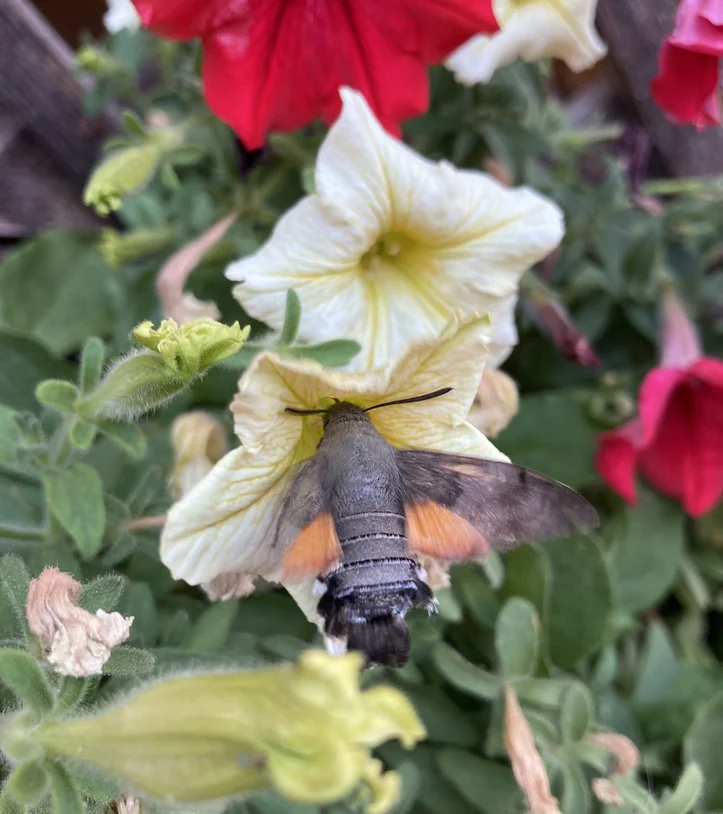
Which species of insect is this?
Macroglossum stellatarum
